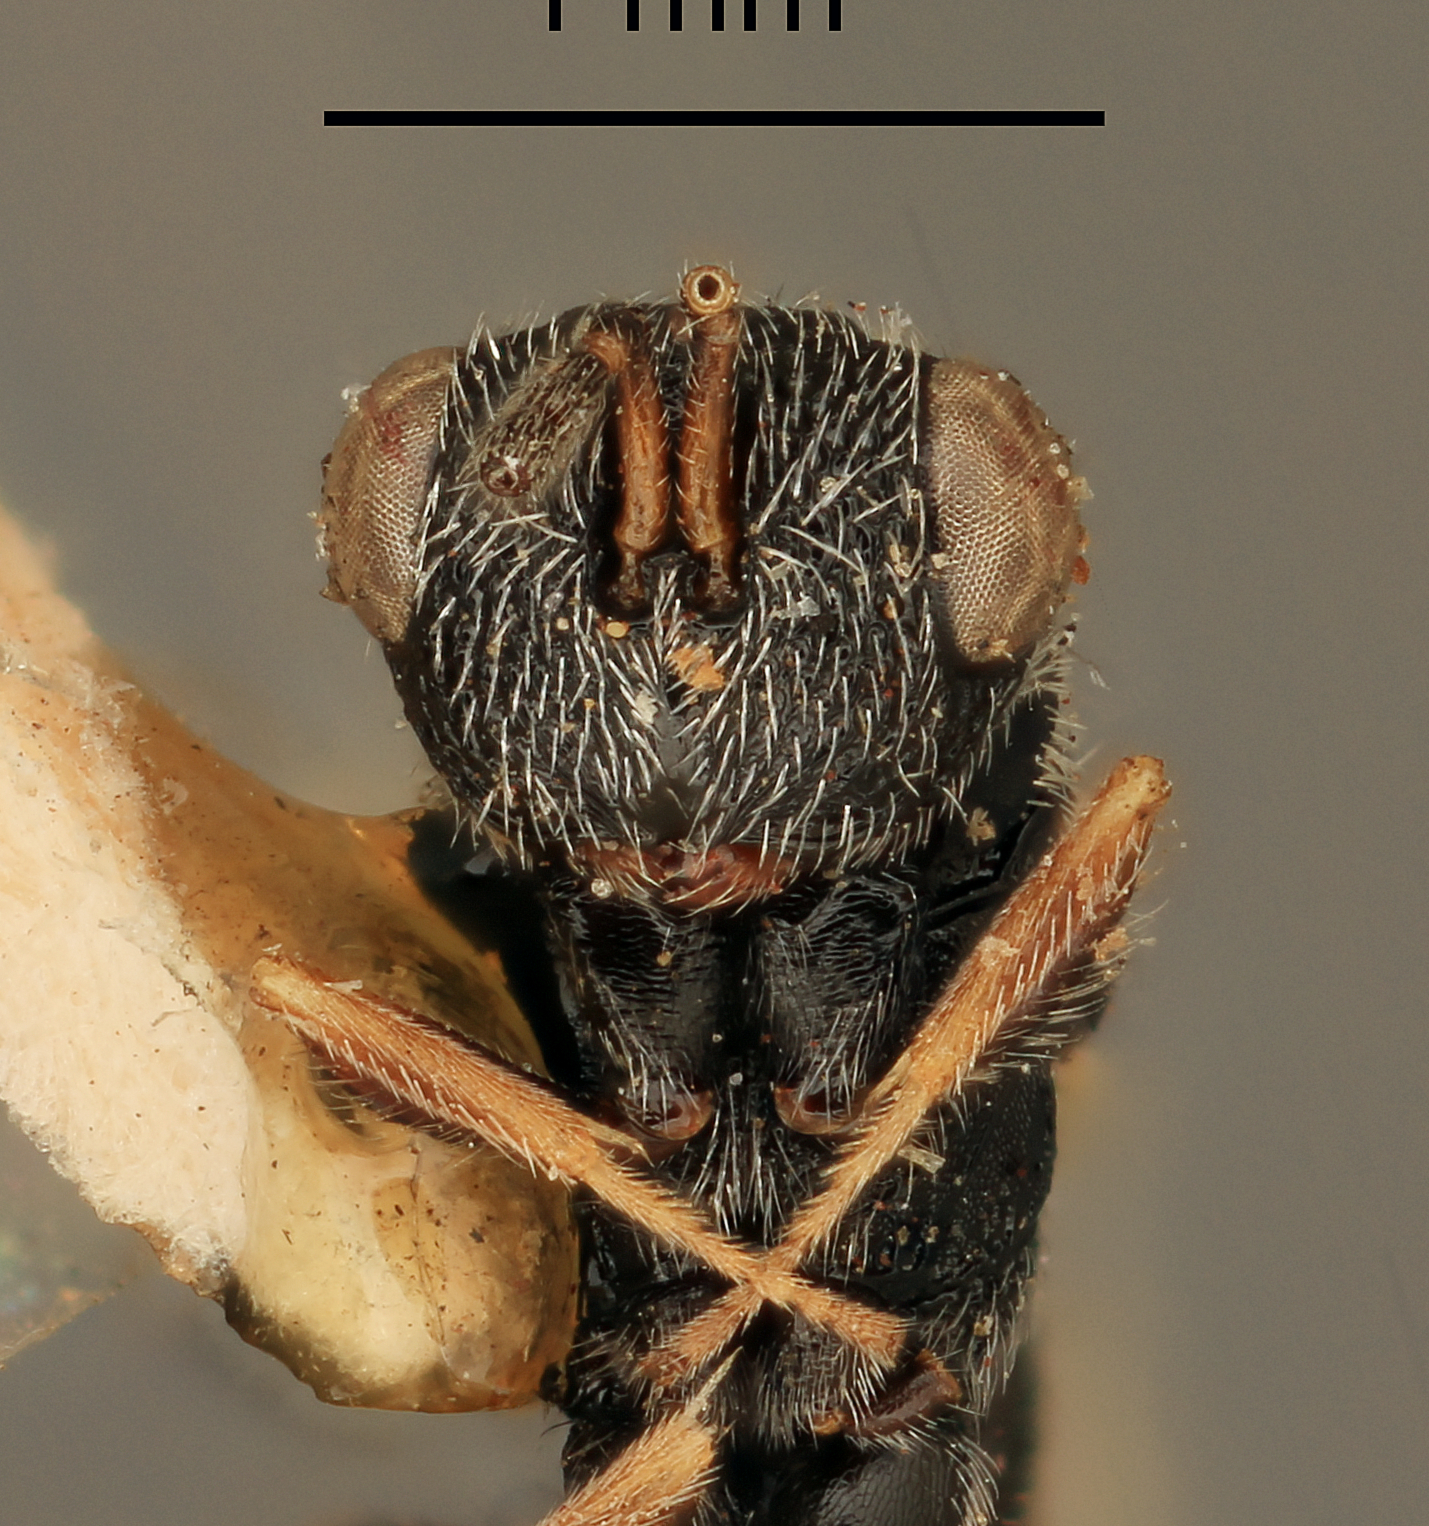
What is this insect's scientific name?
Eurytoma gossypii
